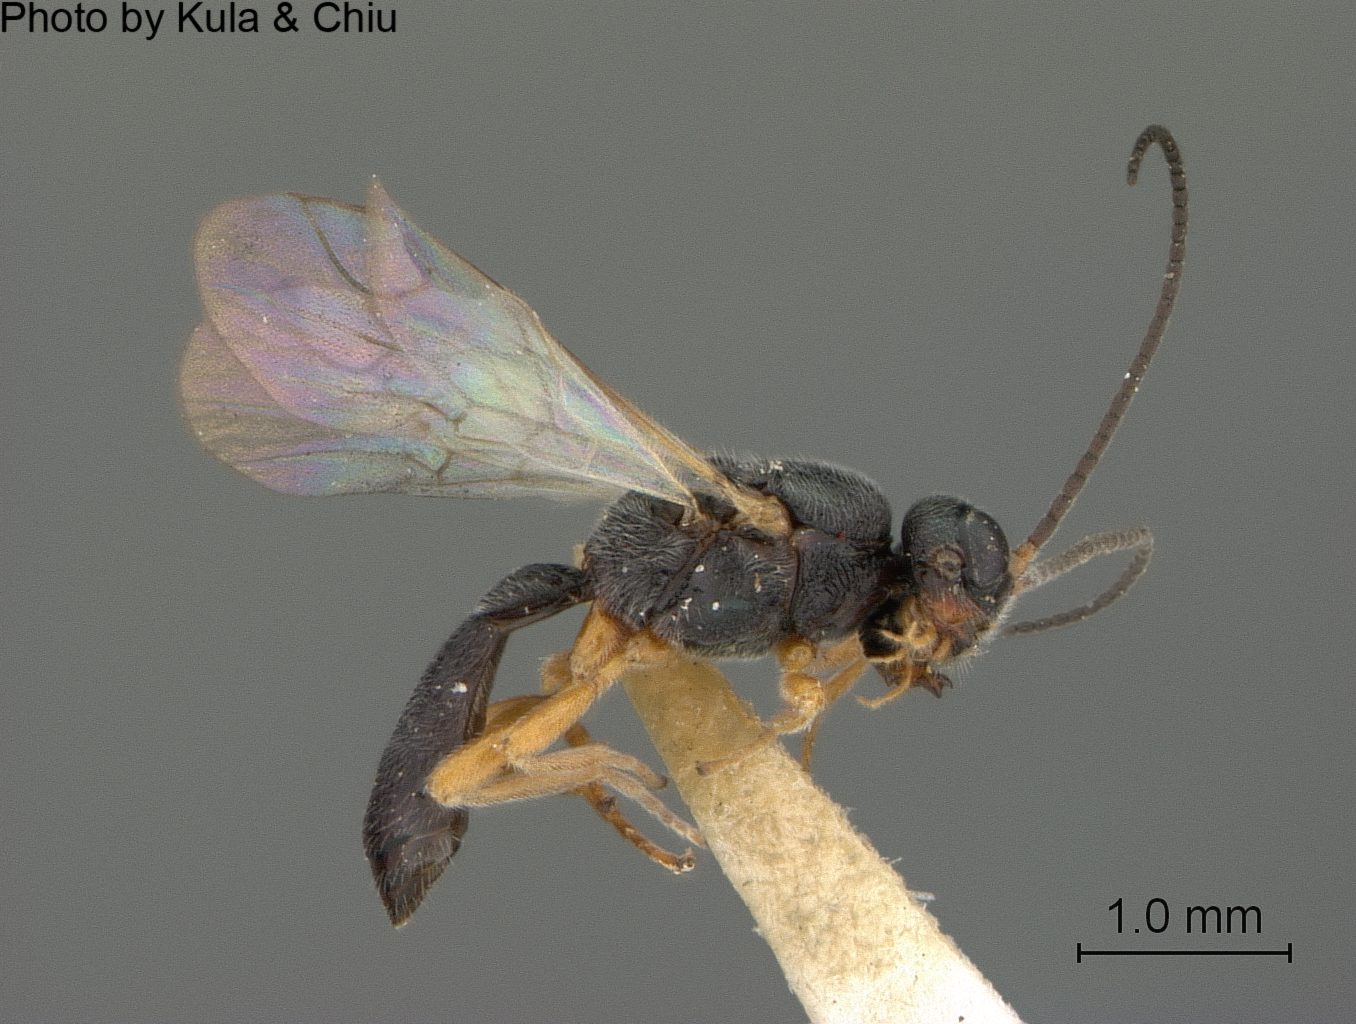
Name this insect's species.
Symphya agromyzae
